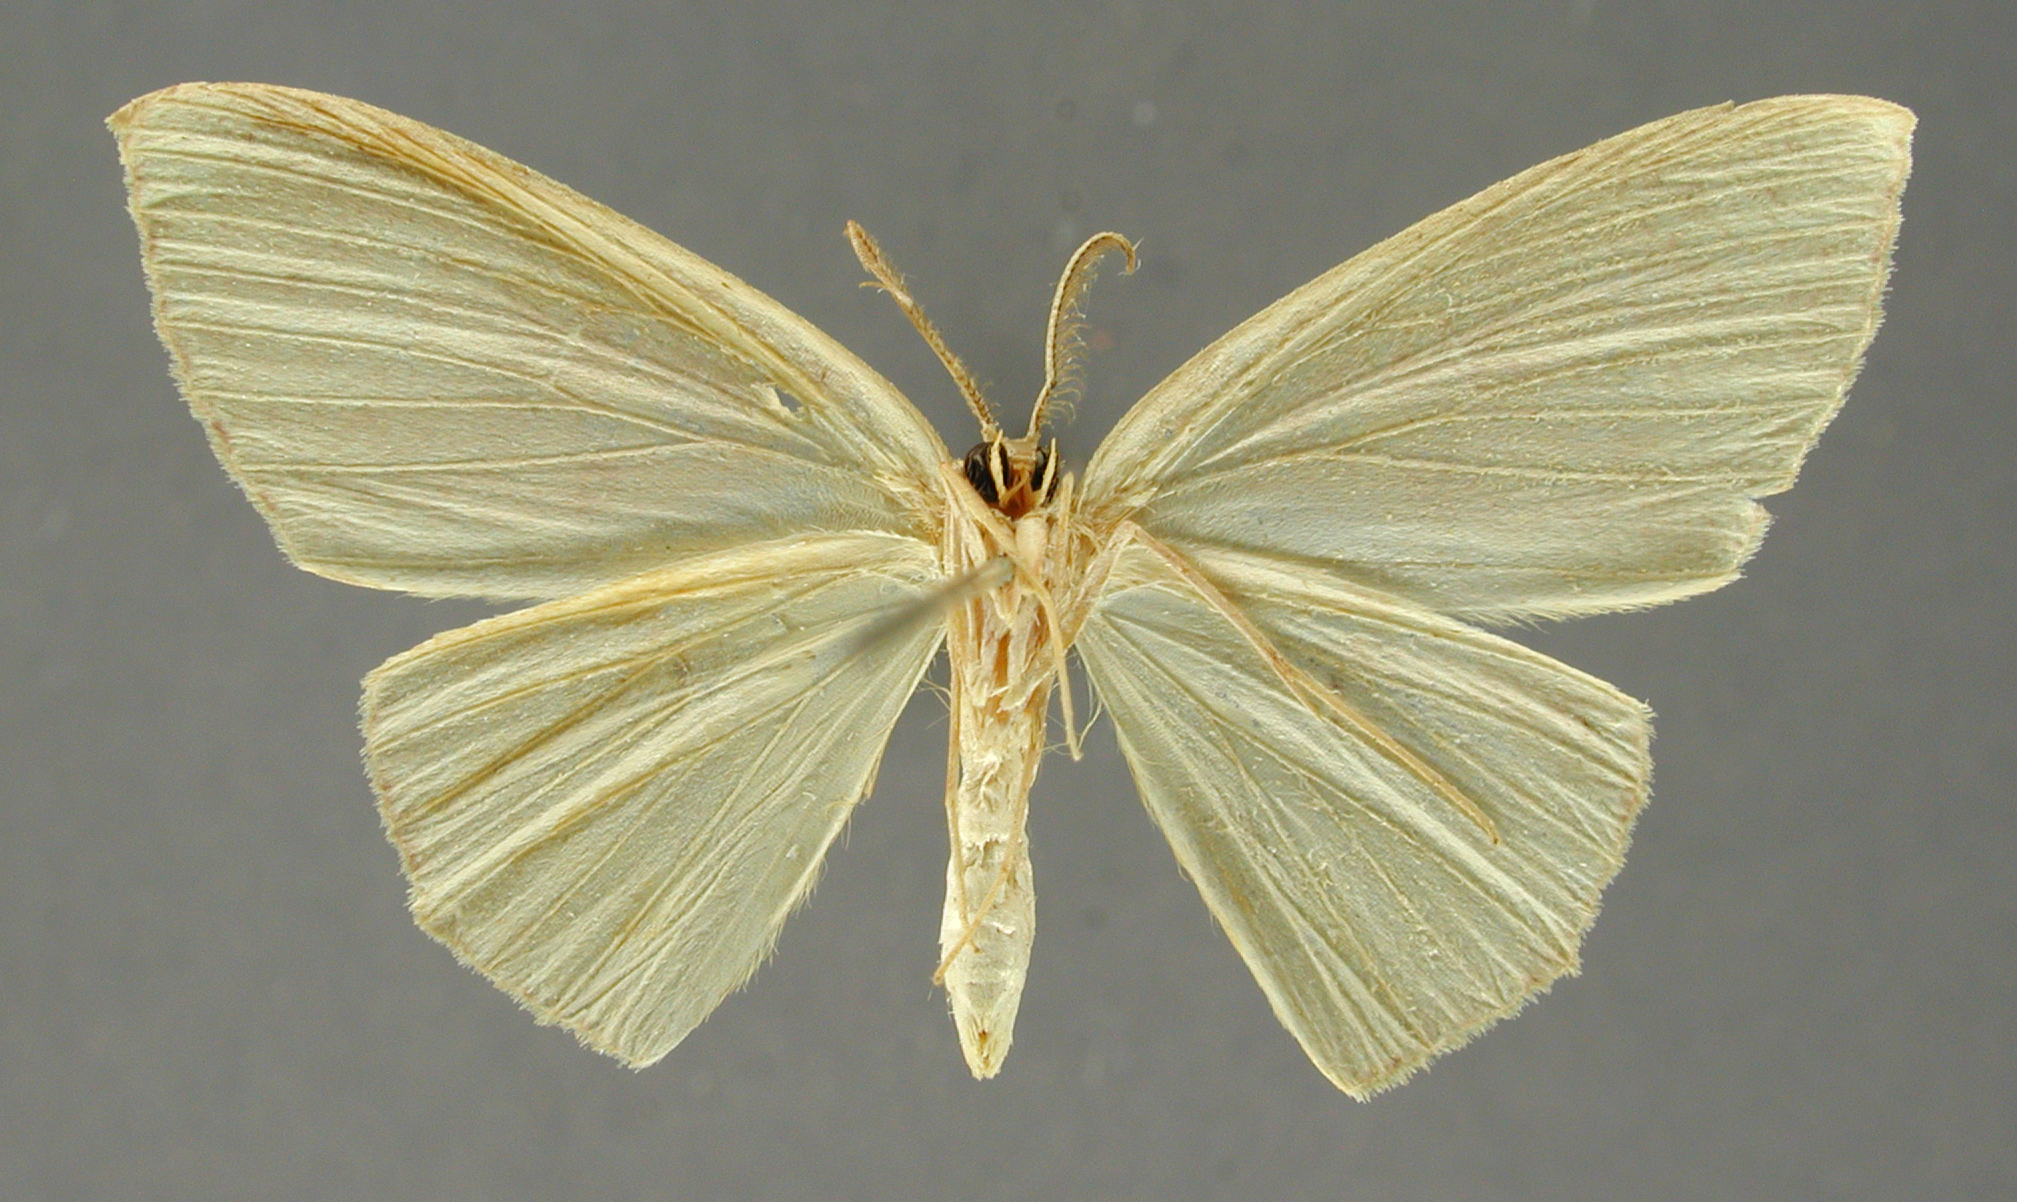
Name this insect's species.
Anisodes leucaniata
